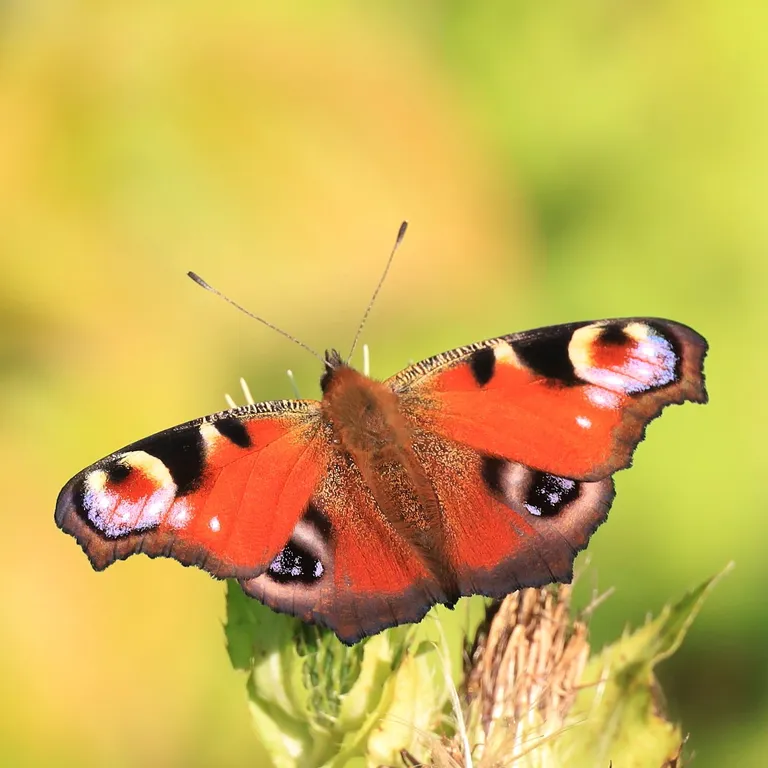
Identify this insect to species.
Aglais io
